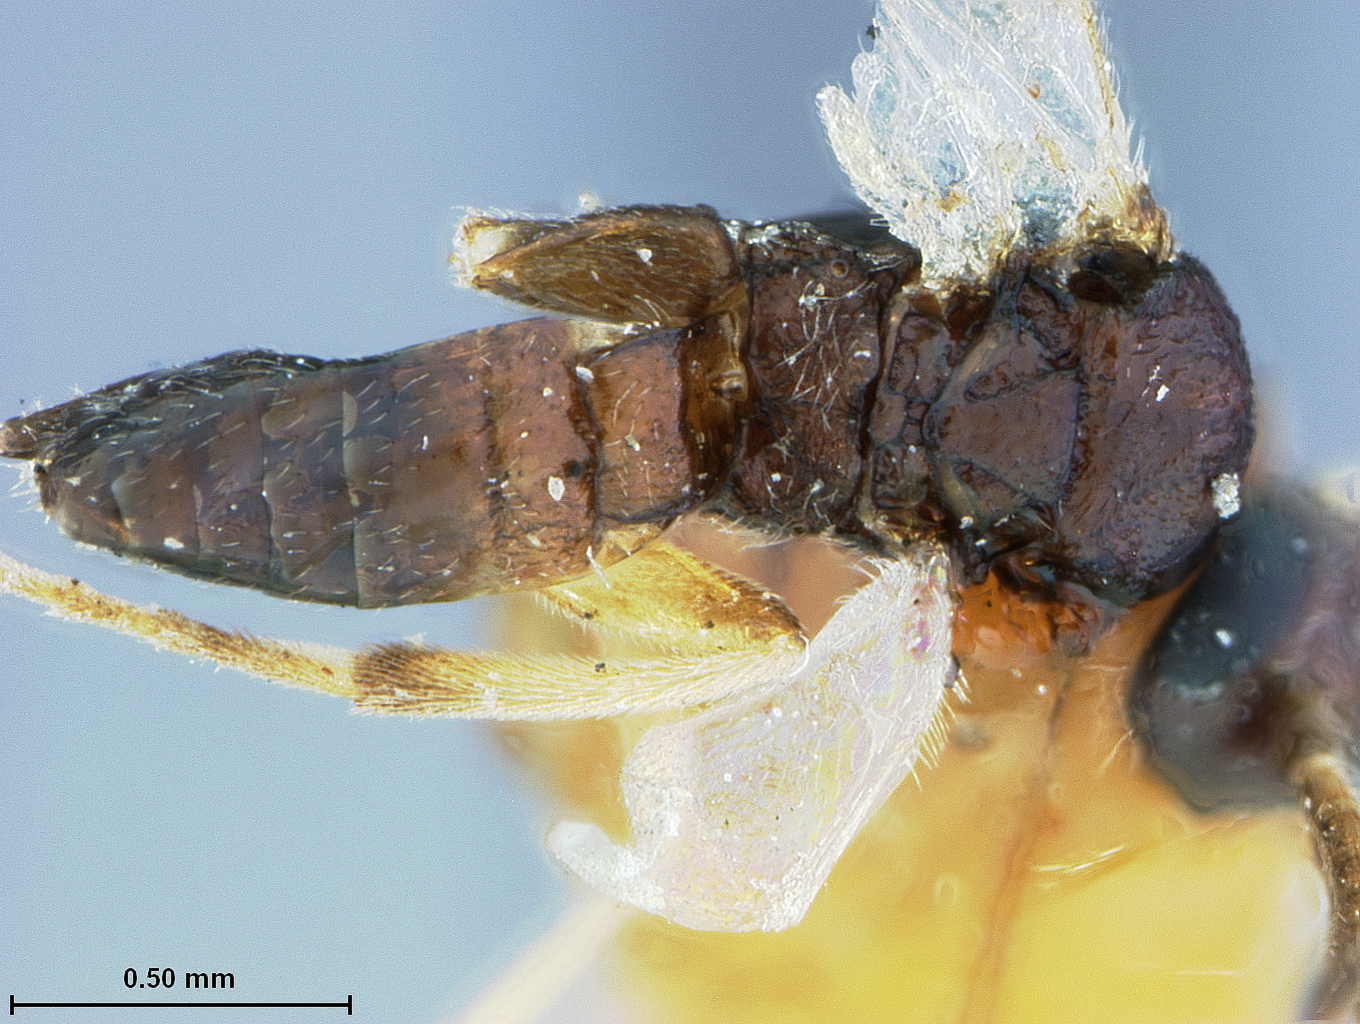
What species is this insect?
Apanteles schizurae
